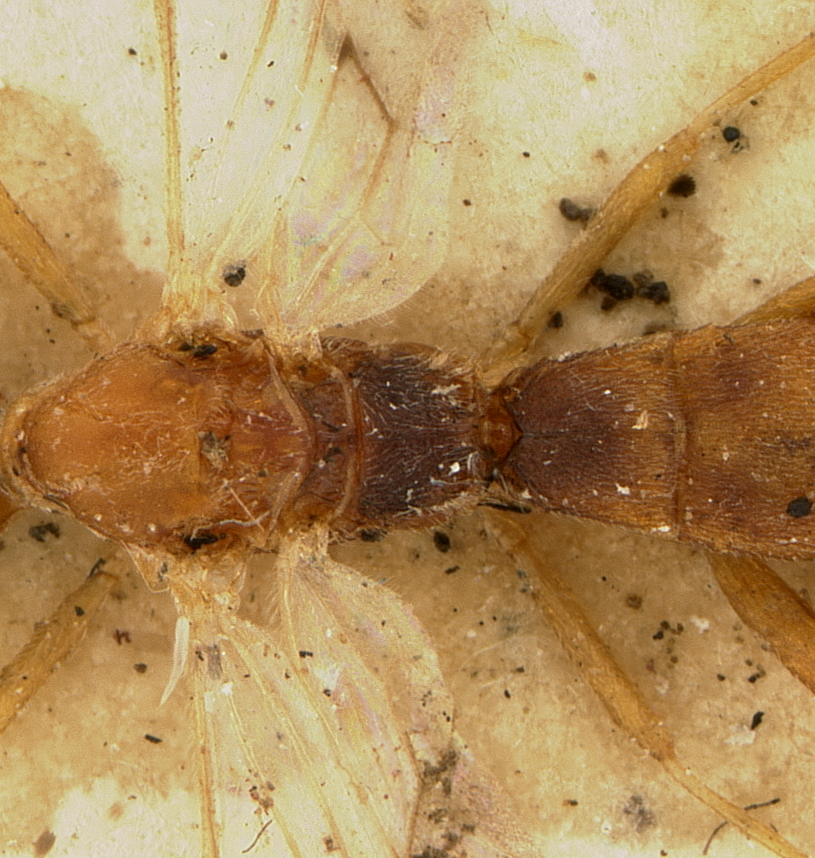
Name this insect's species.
Rhogas japonicus
